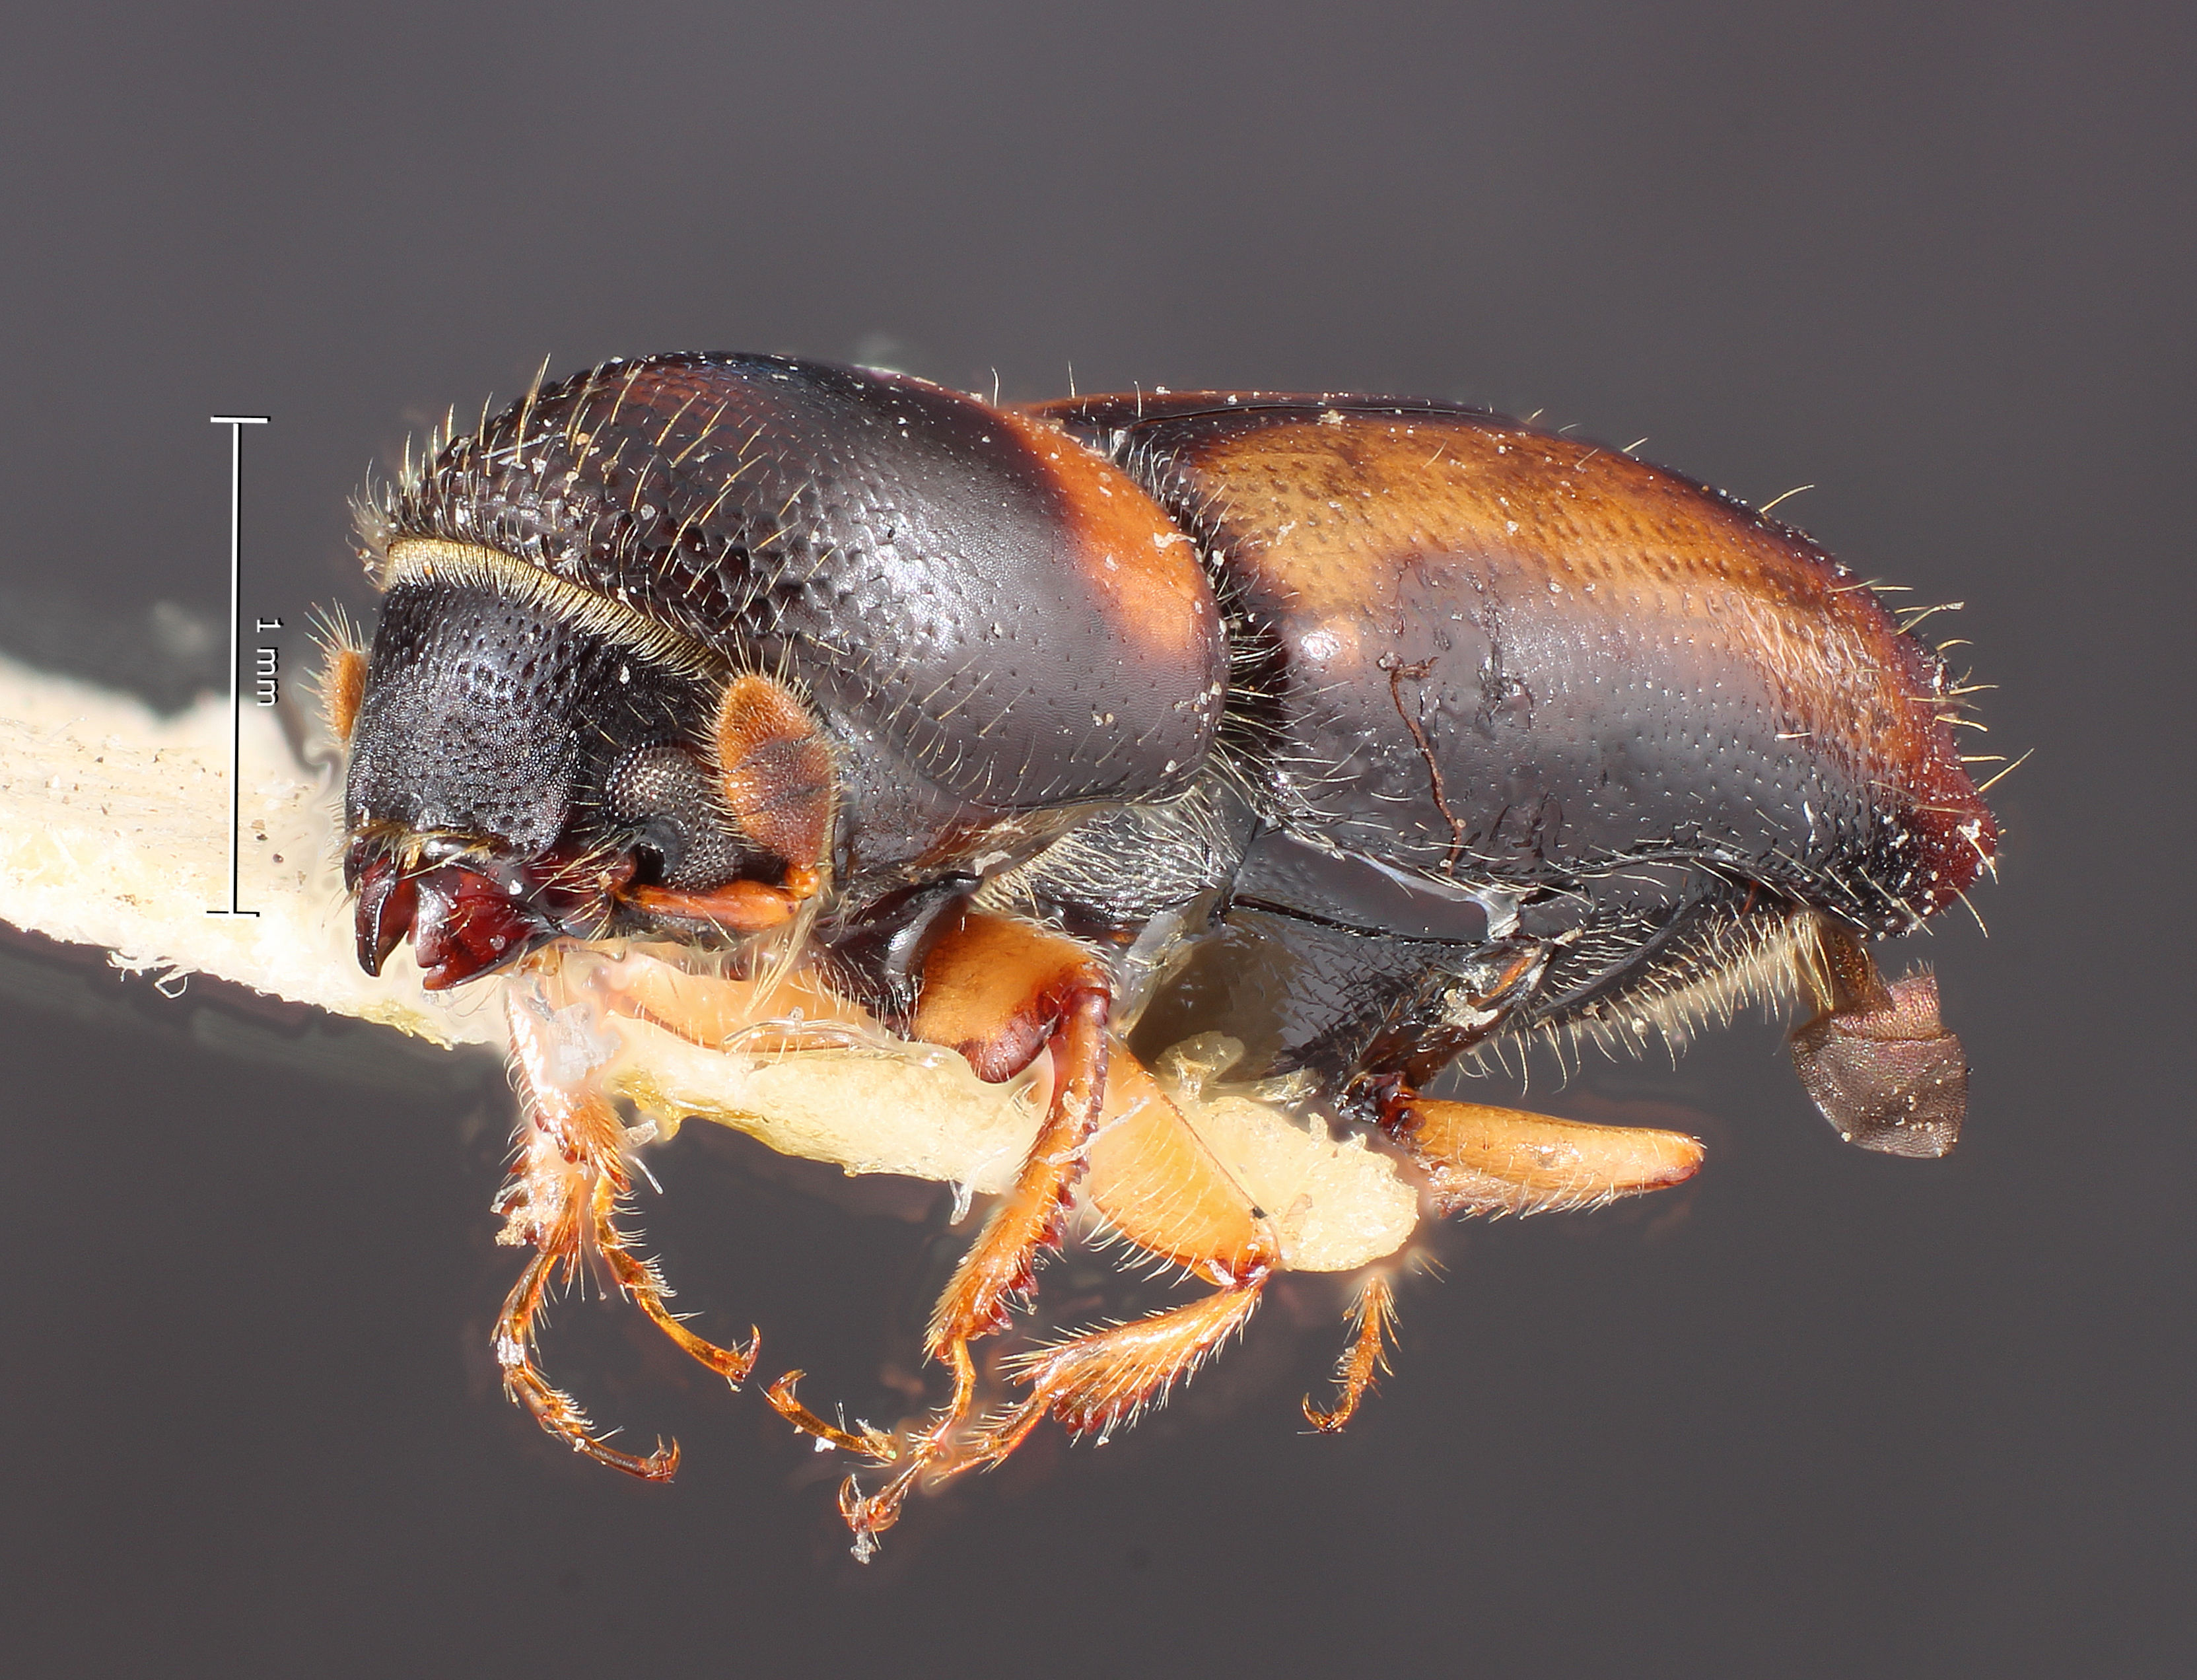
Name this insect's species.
Monarthrum intermedium
